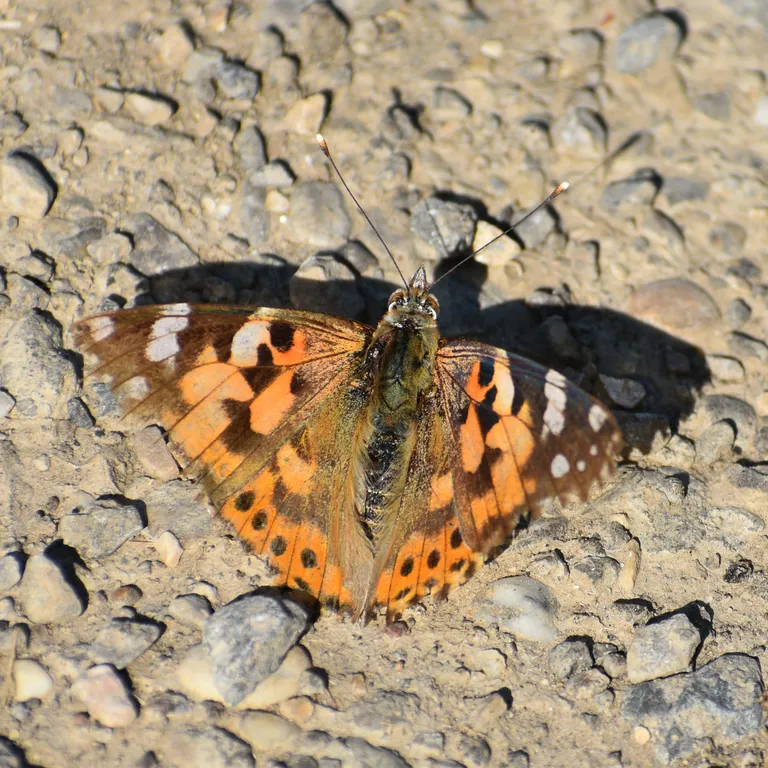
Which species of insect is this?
Vanessa cardui
